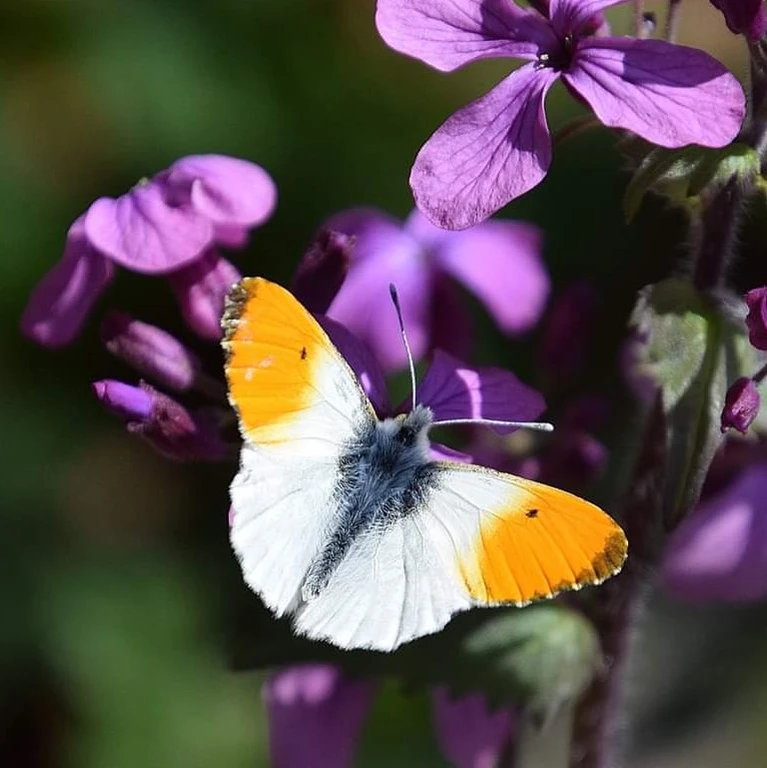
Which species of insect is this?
Anthocharis cardamines
